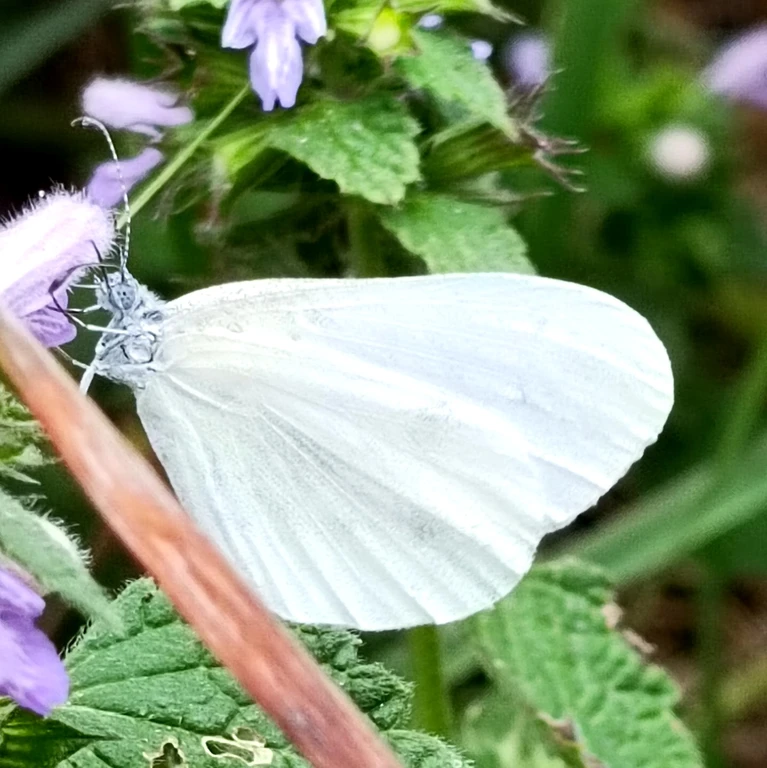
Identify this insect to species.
Leptidea sinapis/juvernica
